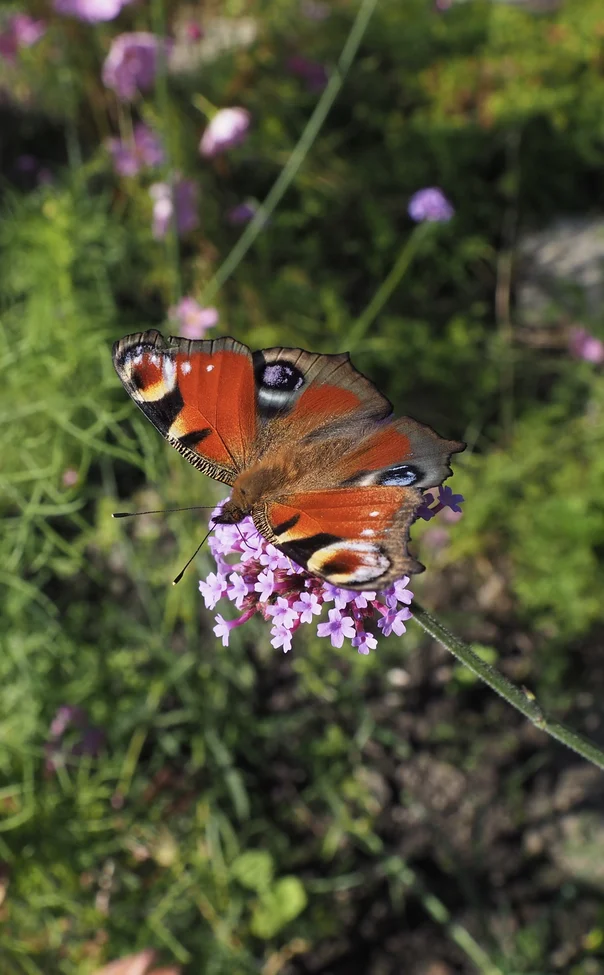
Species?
Aglais io
